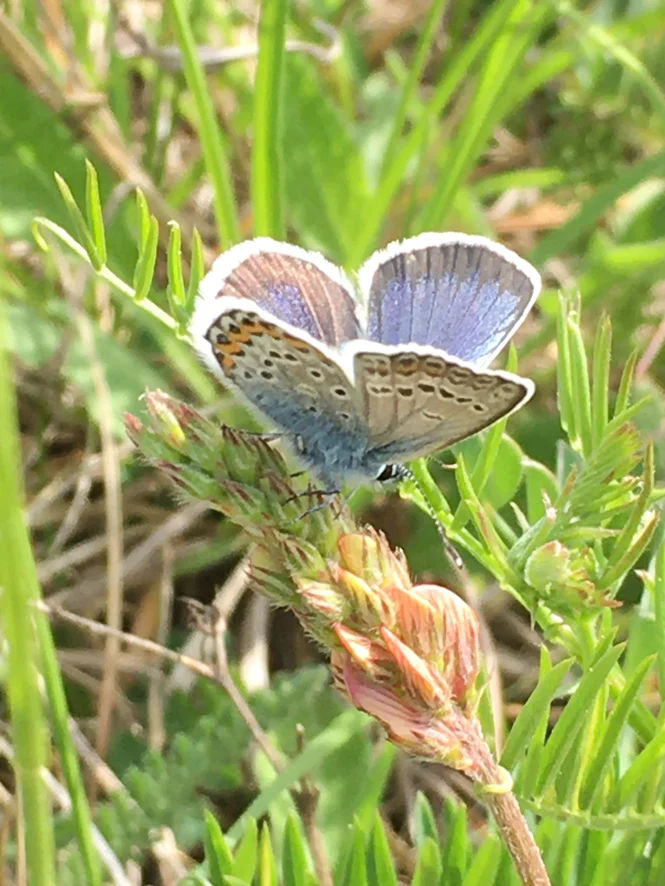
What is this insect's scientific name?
Plebejus argus
